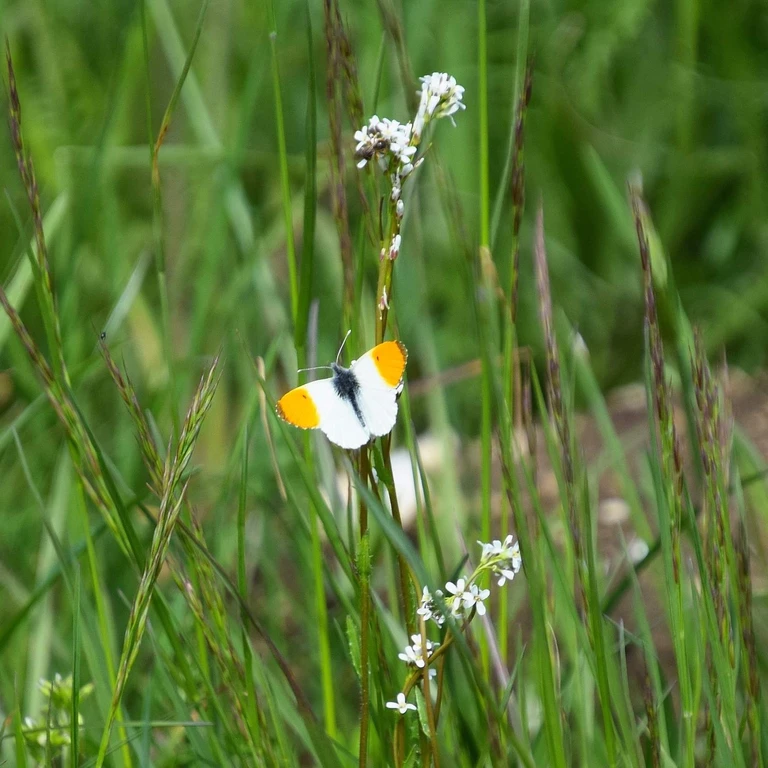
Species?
Anthocharis cardamines
